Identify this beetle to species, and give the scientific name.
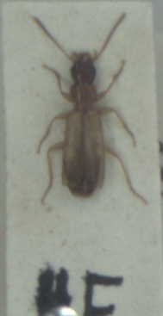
Paradromius linearis
